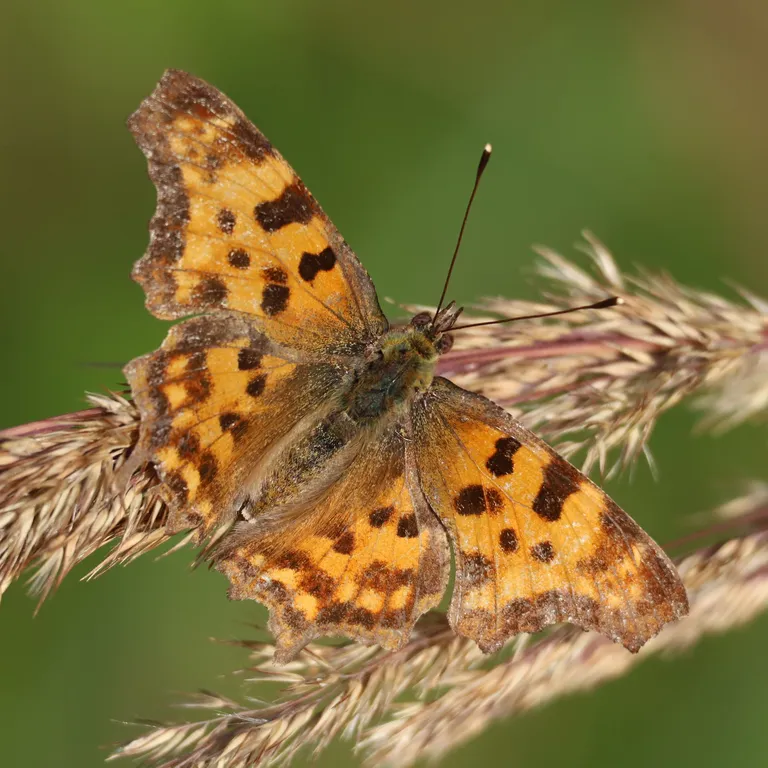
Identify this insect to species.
Polygonia c-album
